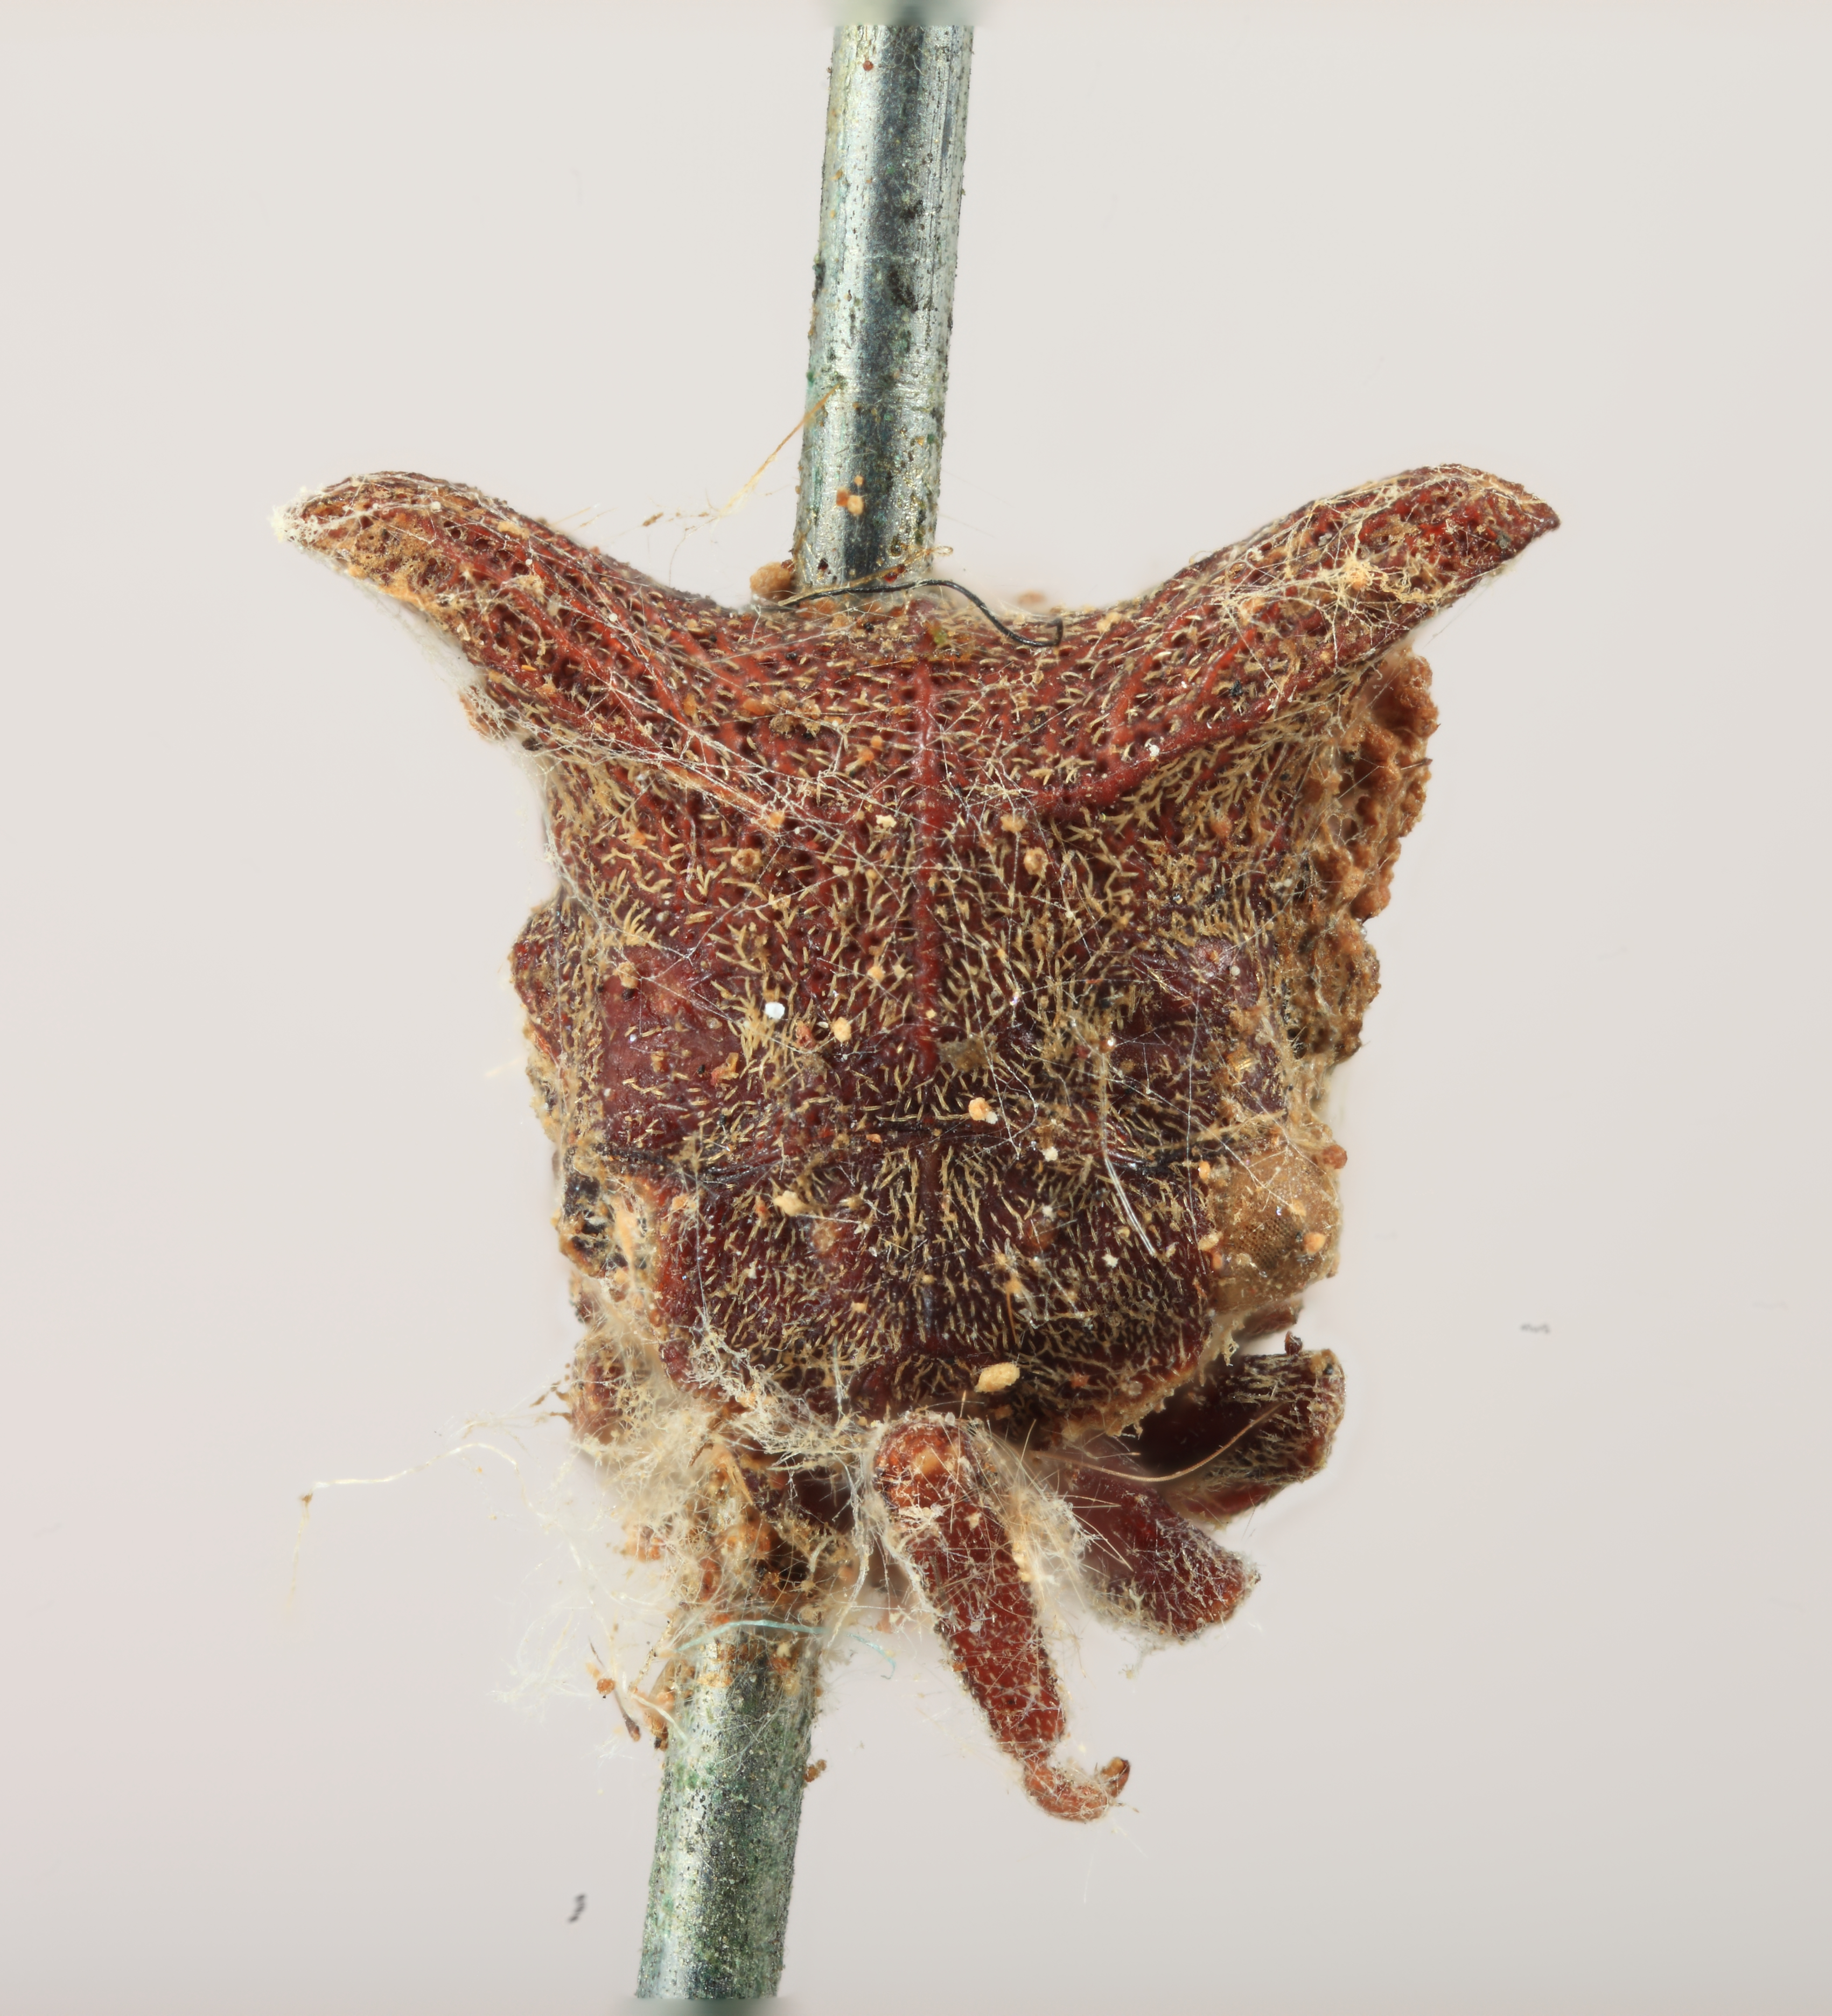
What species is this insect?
Sertorius areolatus
